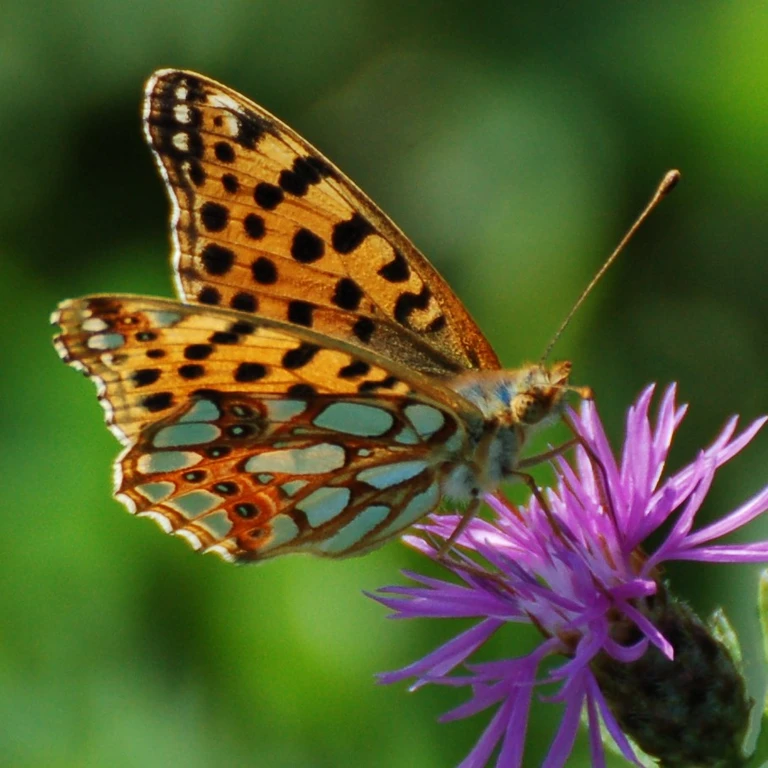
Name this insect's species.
Issoria lathonia
